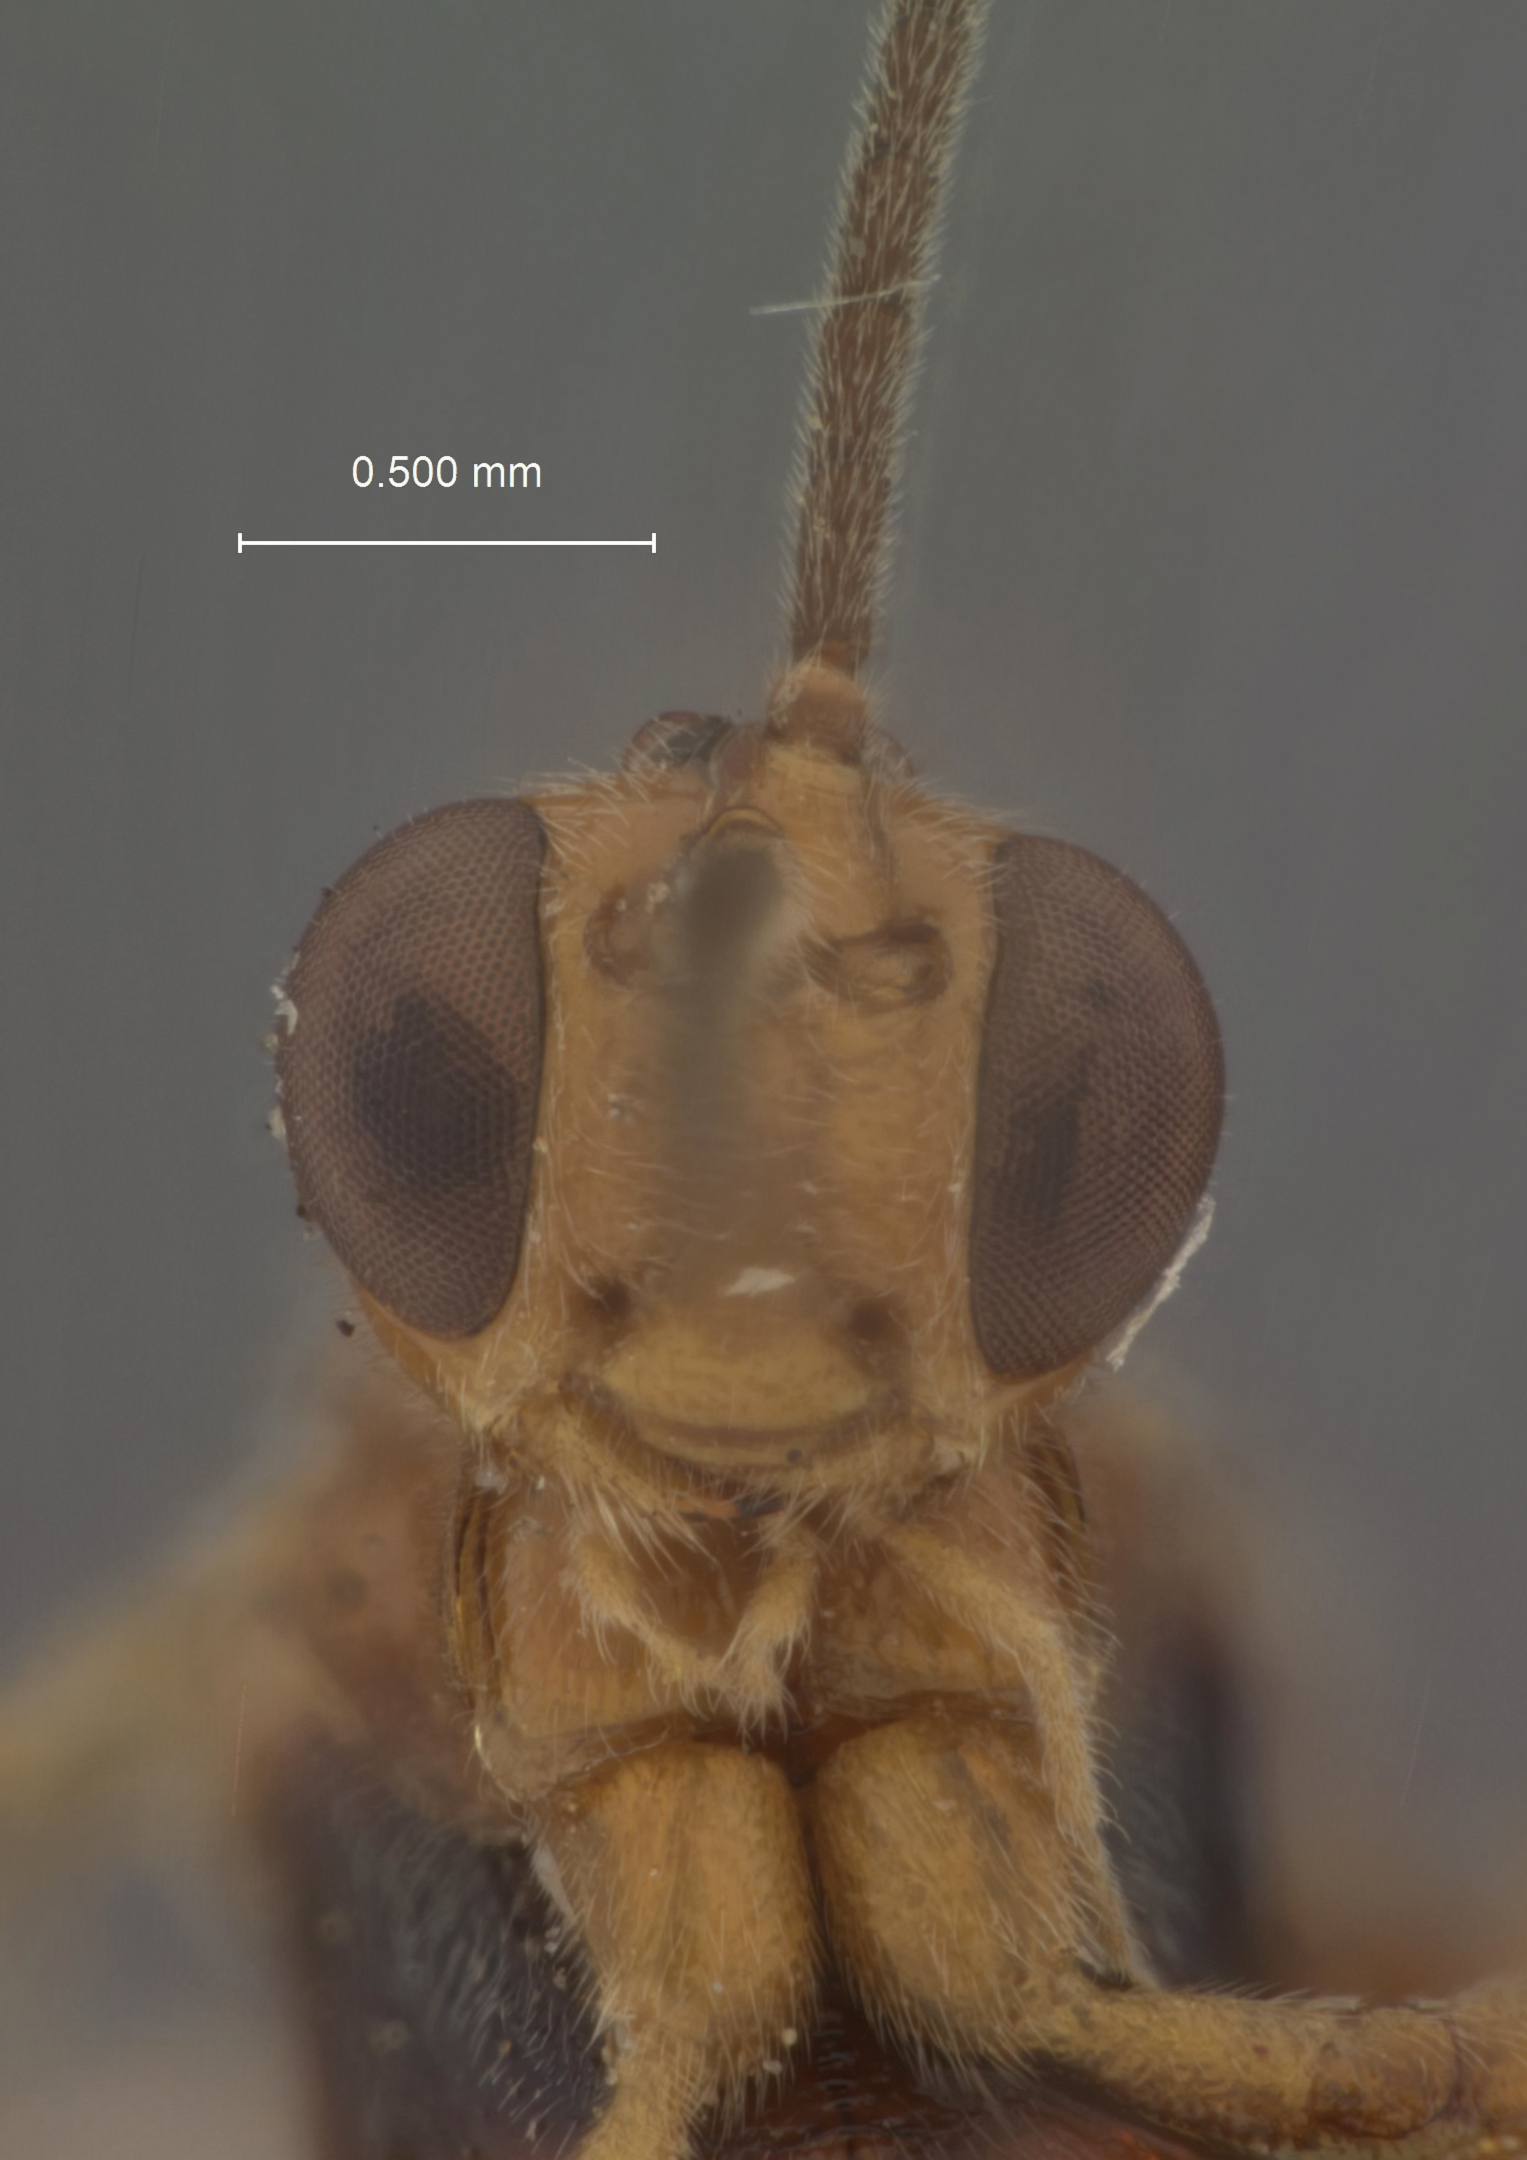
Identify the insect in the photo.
Microtypus dioryctrias
